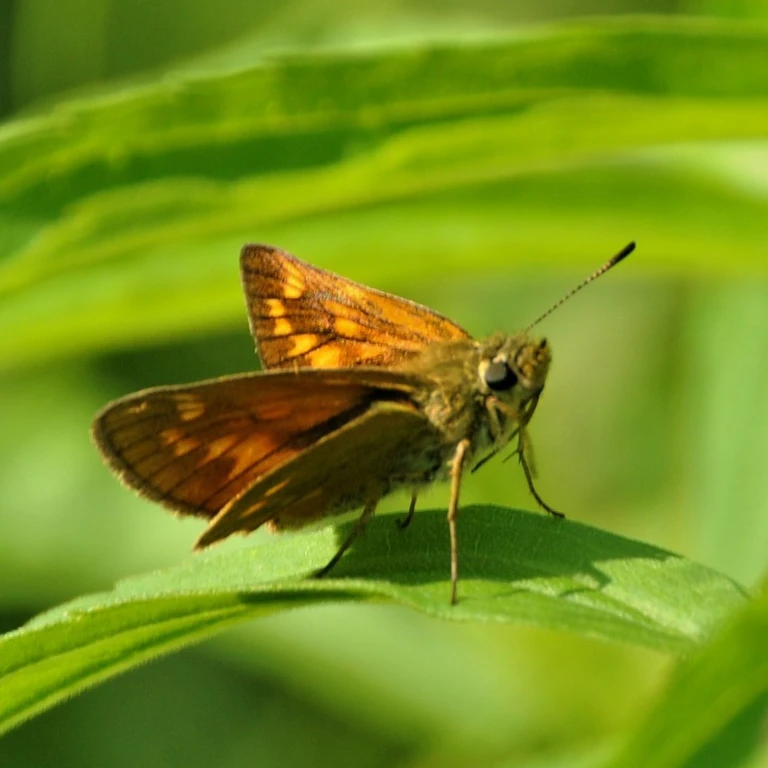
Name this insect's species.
Ochlodes sylvanus (also Ochlodes venata)
